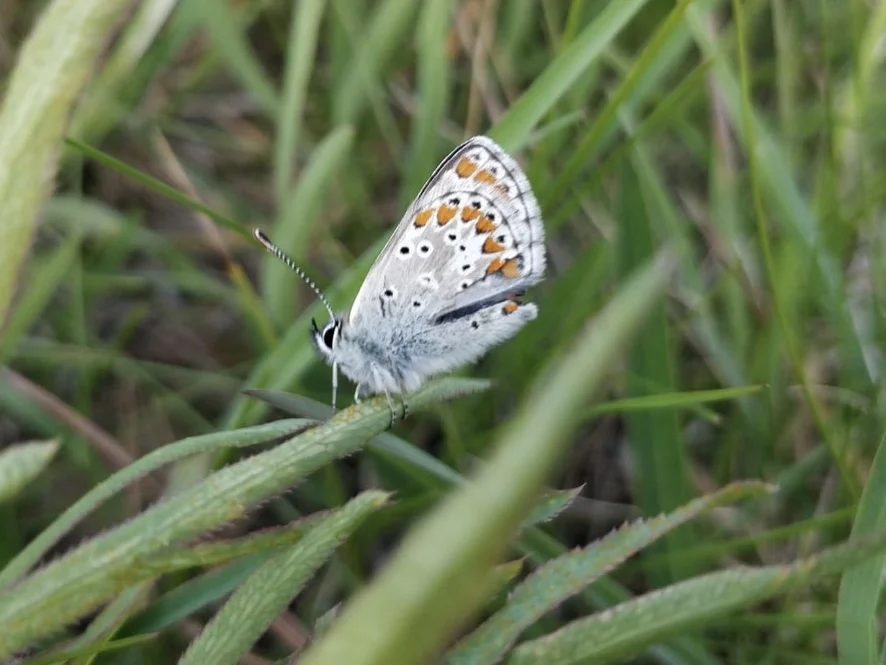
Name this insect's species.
Aricia agestis/artaxerxes
